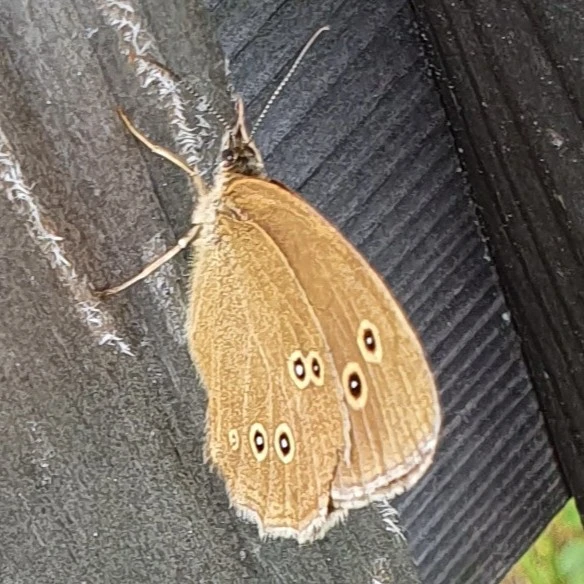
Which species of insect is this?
Aphantopus hyperantus
